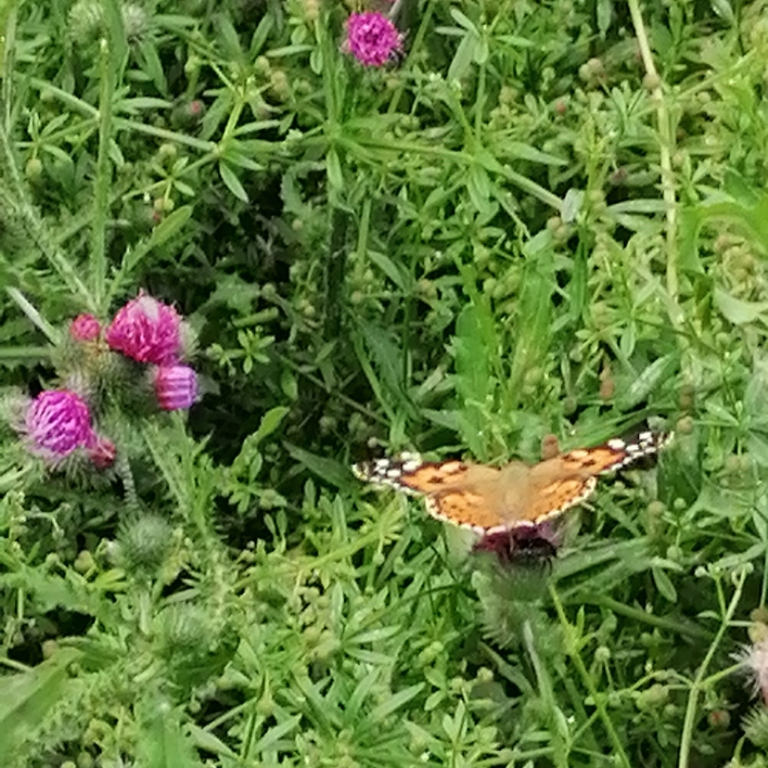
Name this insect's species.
Vanessa cardui
